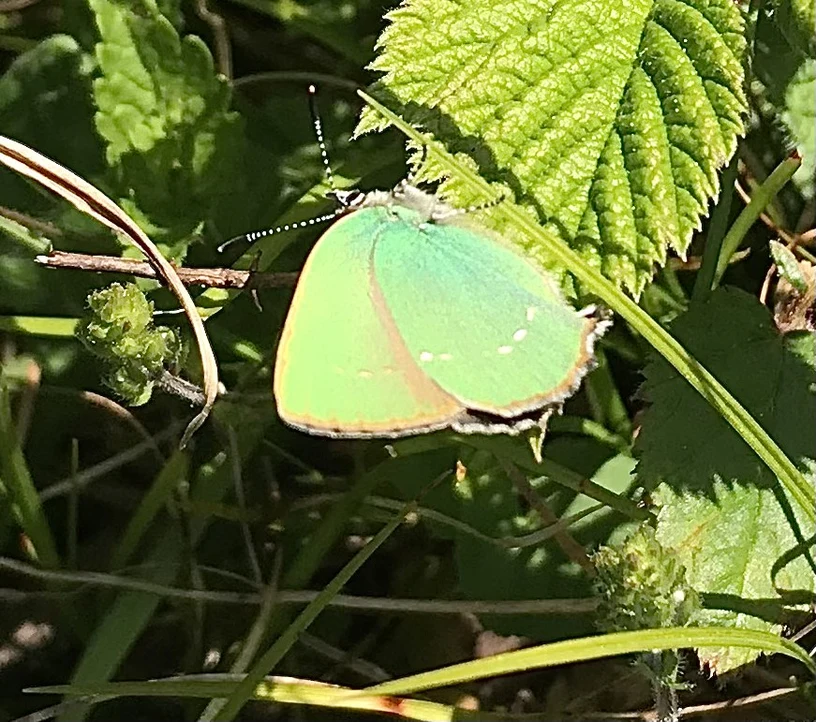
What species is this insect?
Callophrys rubi
